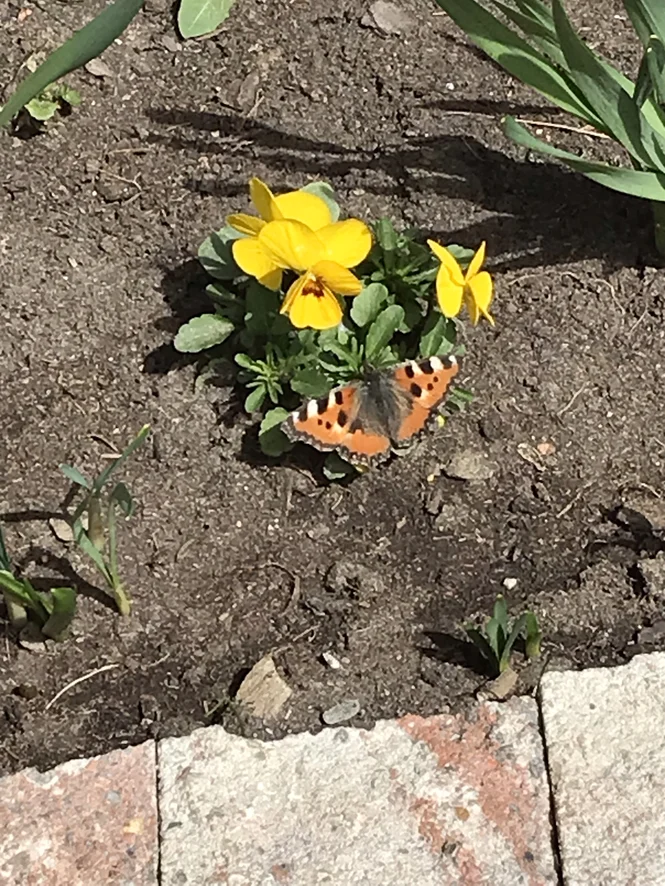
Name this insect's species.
Aglais urticae
